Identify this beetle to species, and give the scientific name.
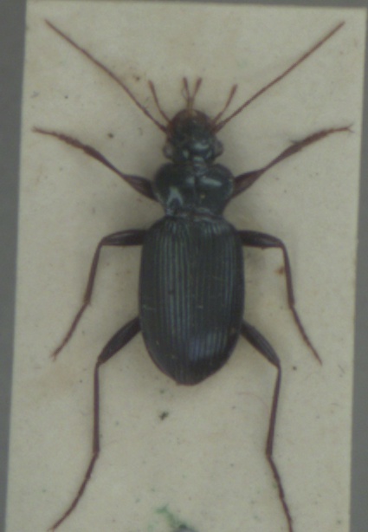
Leistus spinibarbis
